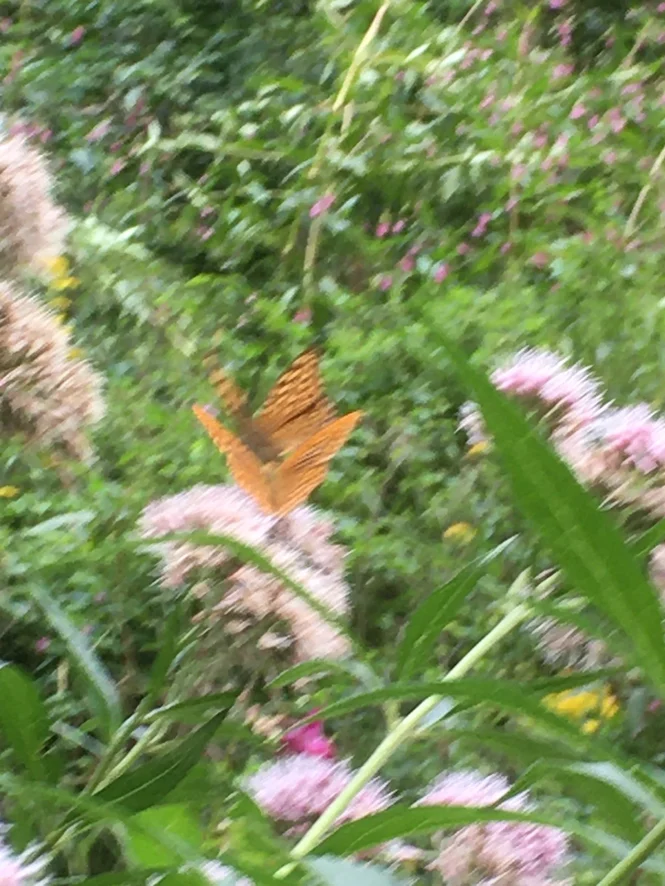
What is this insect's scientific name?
Argynnis paphia
